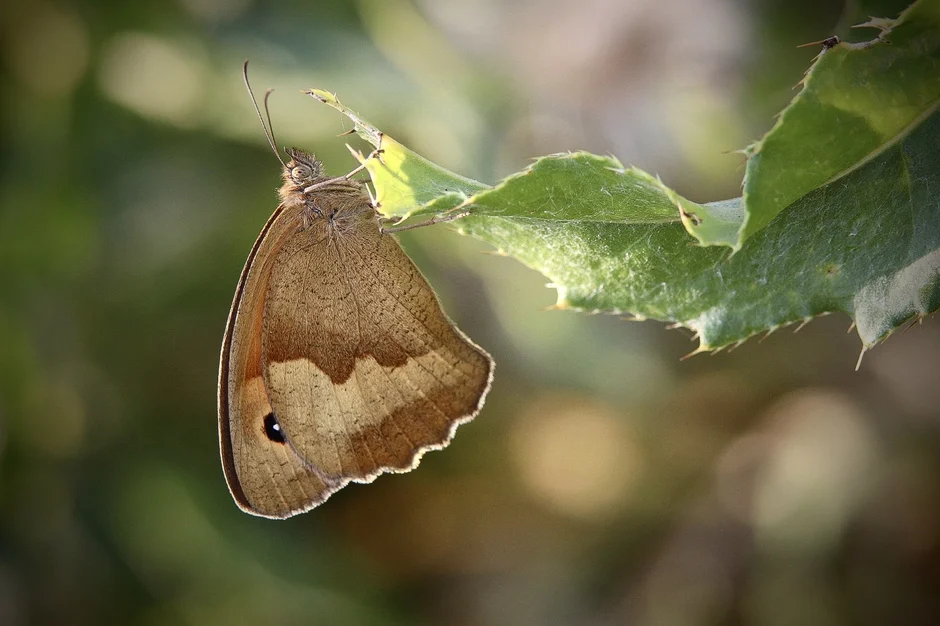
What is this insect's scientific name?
Maniola jurtina
